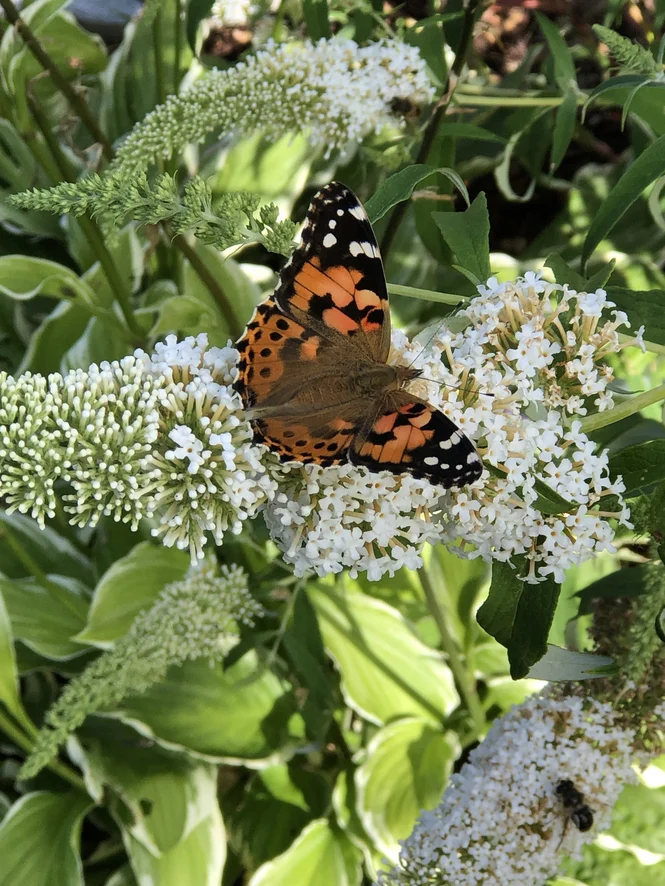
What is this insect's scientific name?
Vanessa cardui
